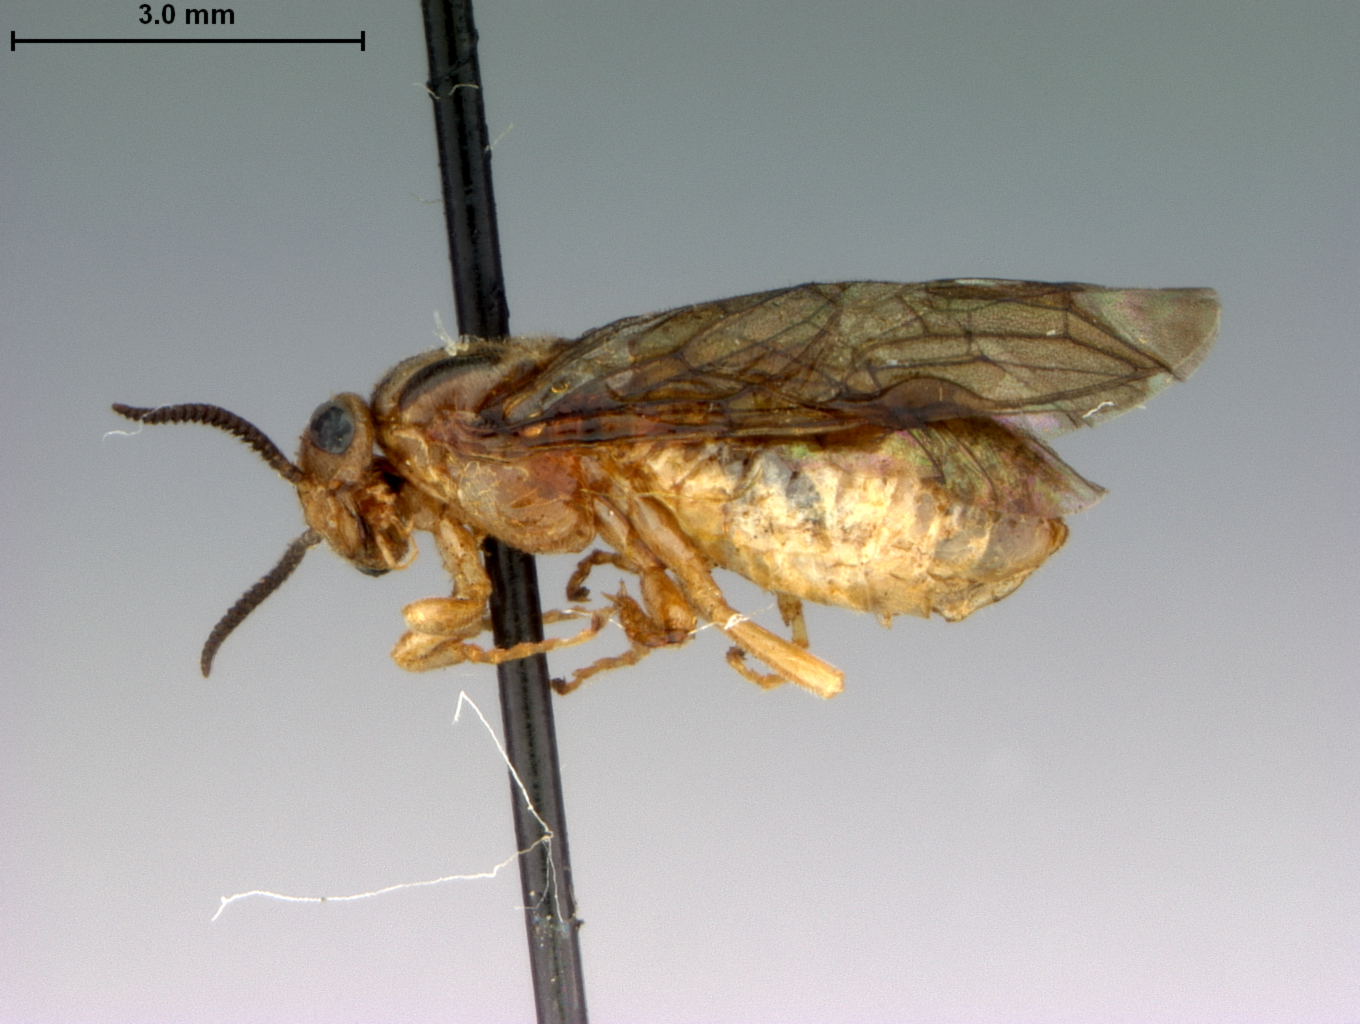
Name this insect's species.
Neodiprion deleoni
